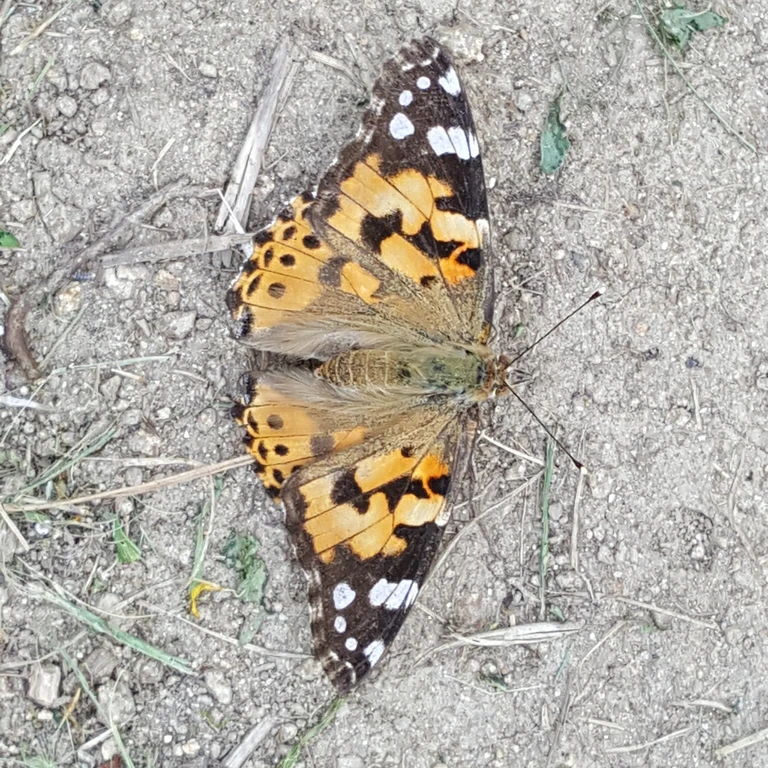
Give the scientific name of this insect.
Vanessa cardui
